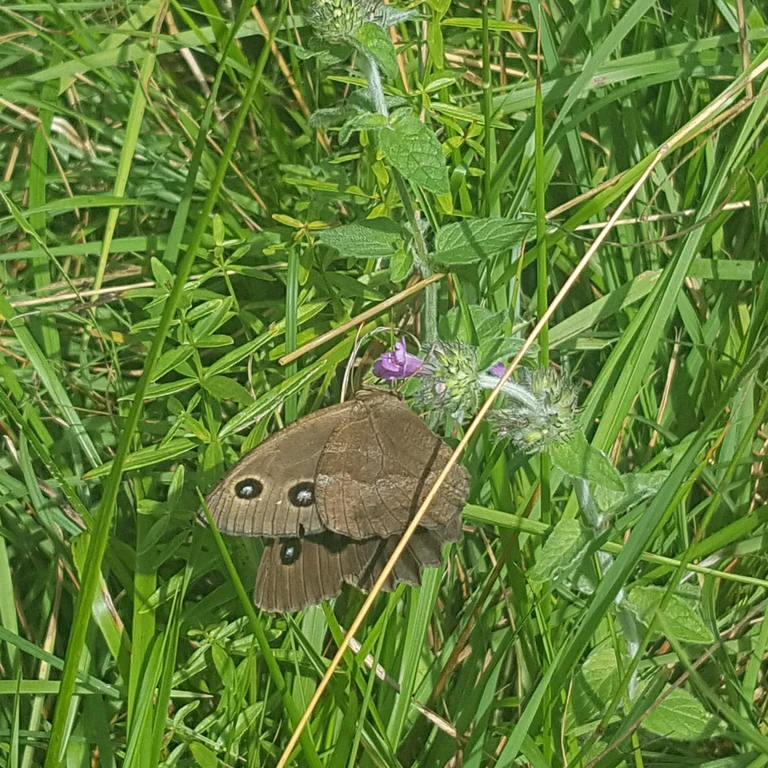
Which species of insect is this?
Minois dryas
